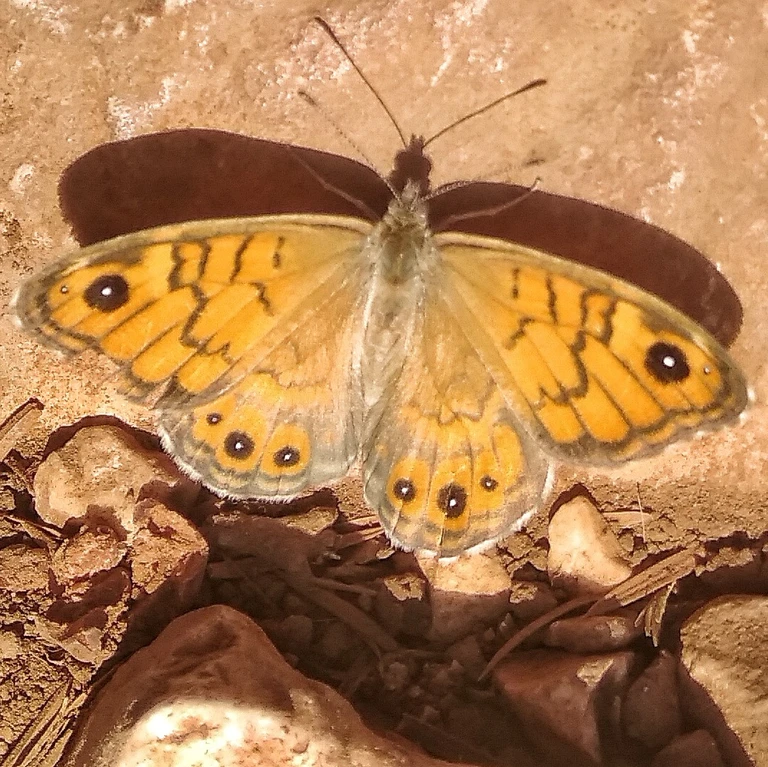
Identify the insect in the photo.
Lasiommata megera (also Pararge megera)
